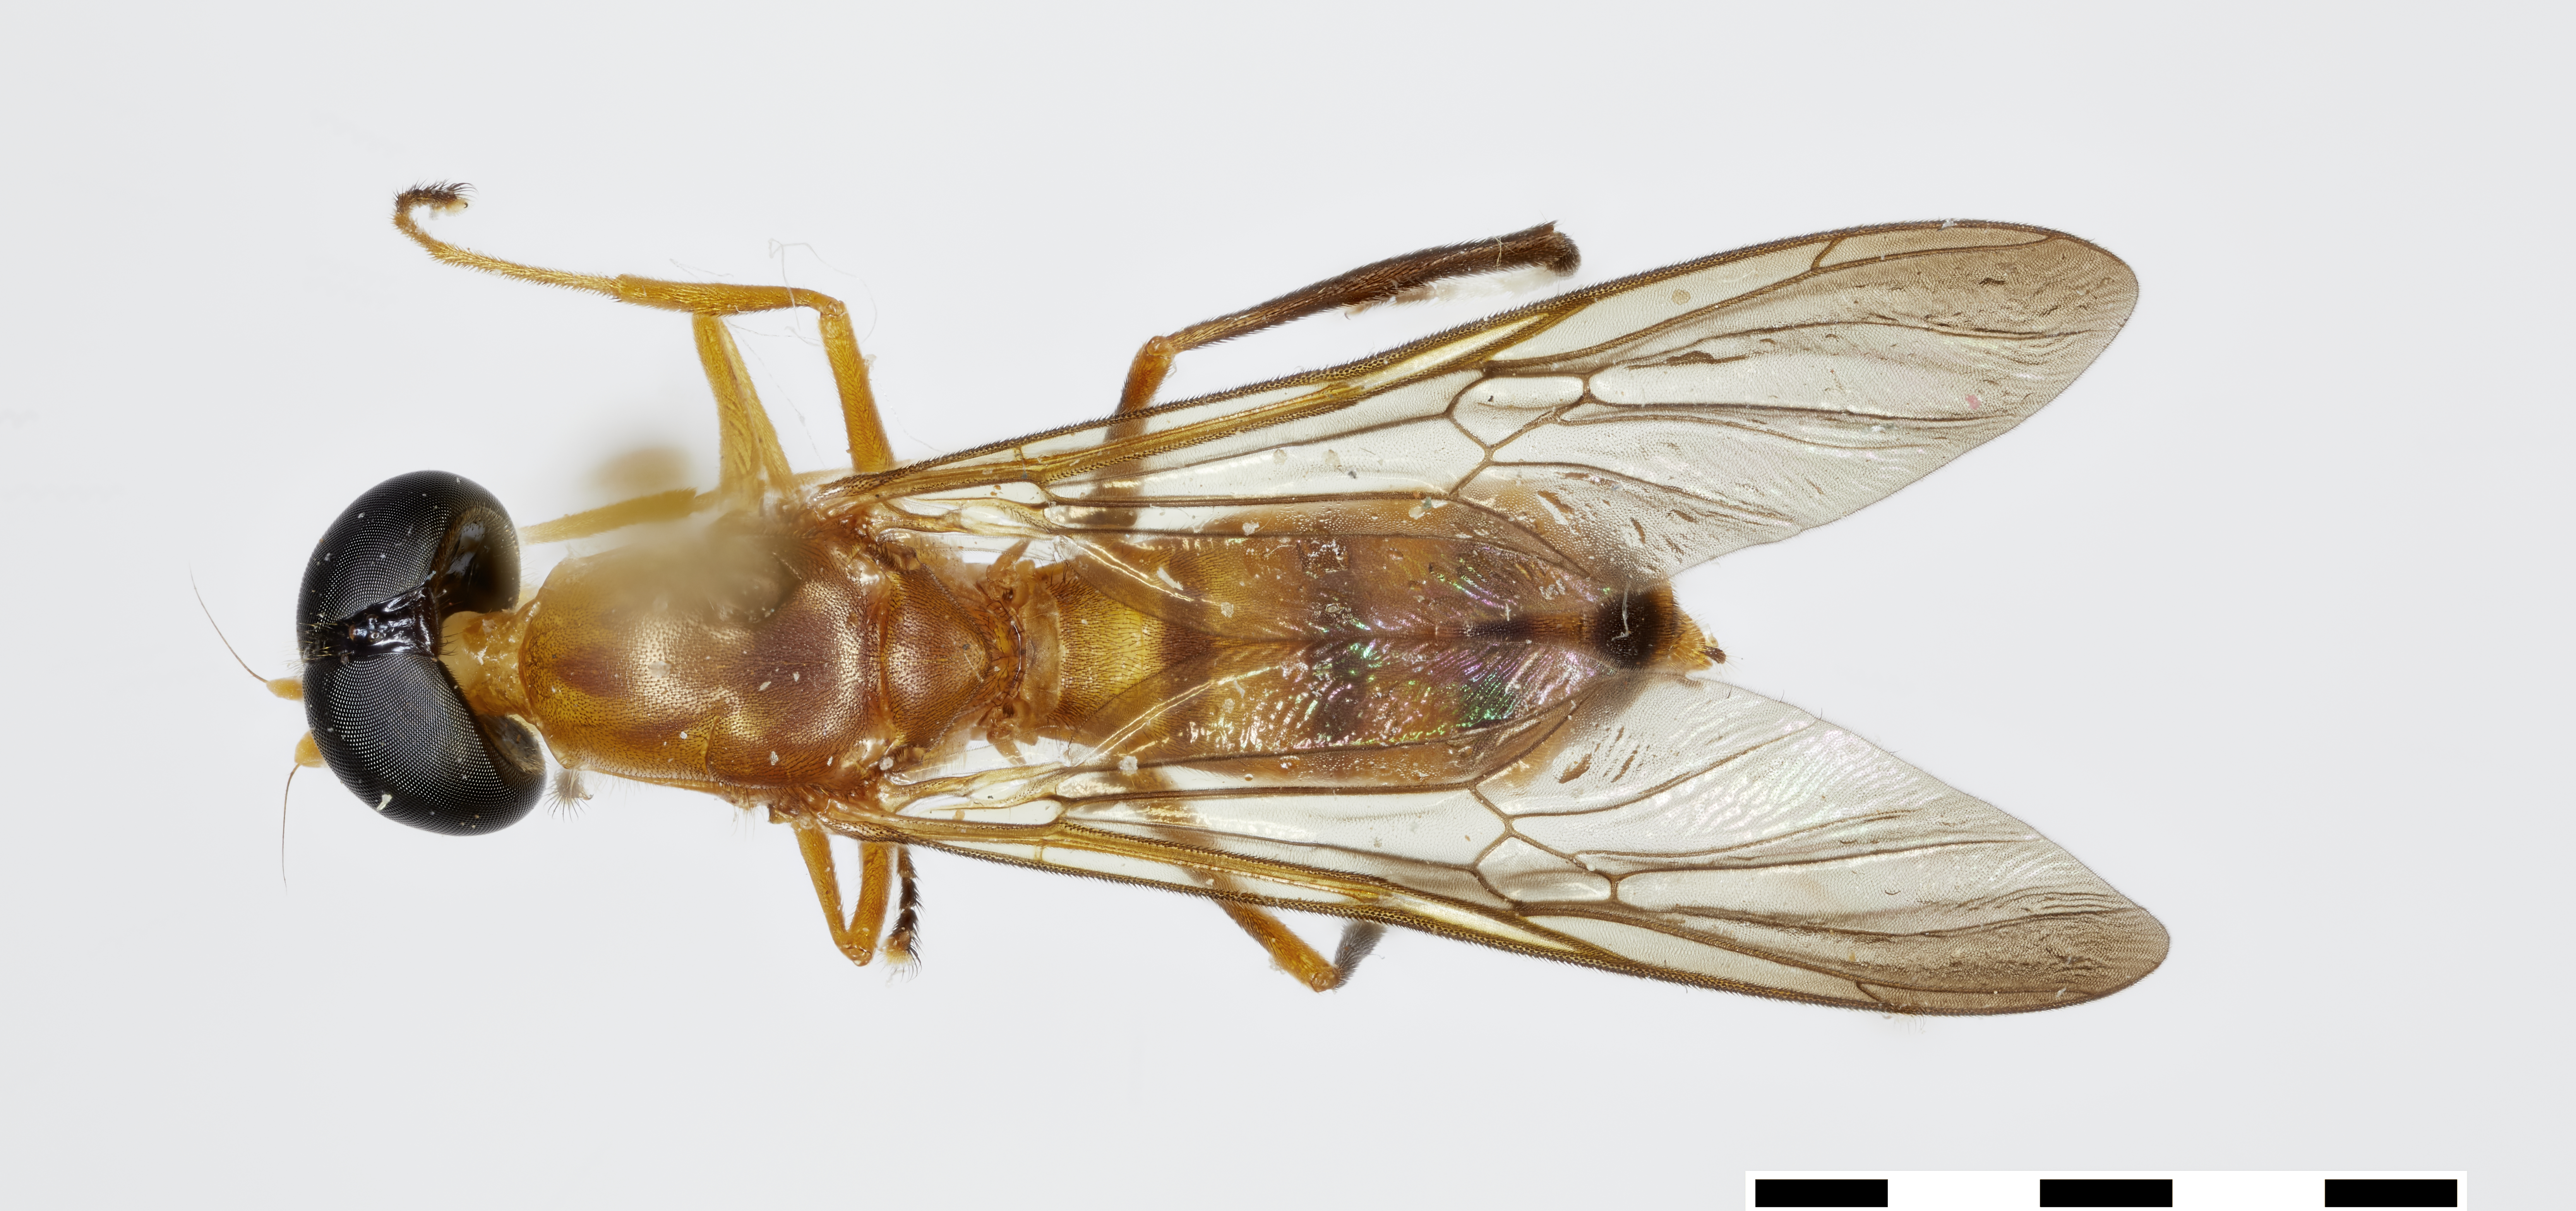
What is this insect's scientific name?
Ptecticus woodleyi
